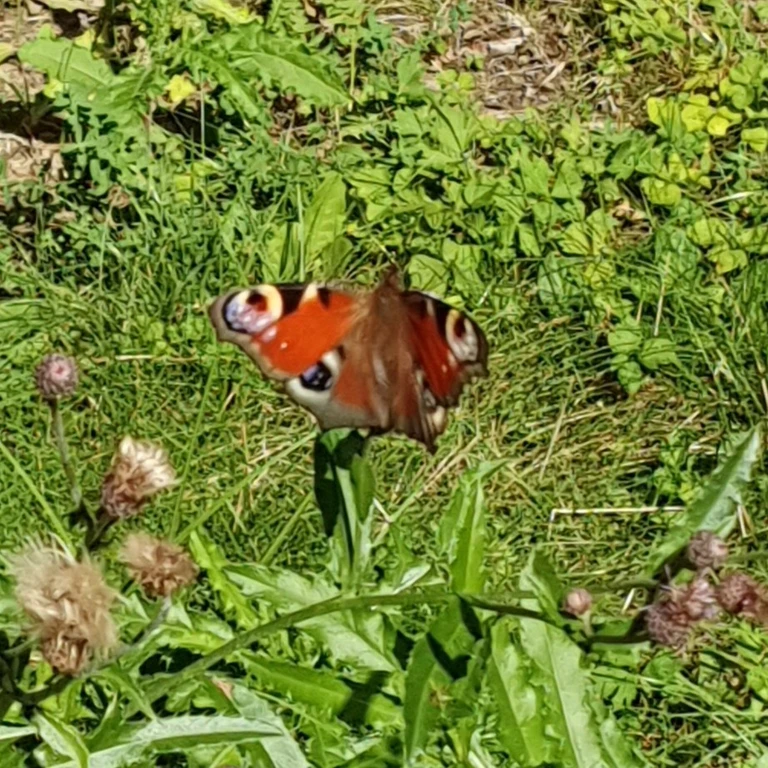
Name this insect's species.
Aglais io
